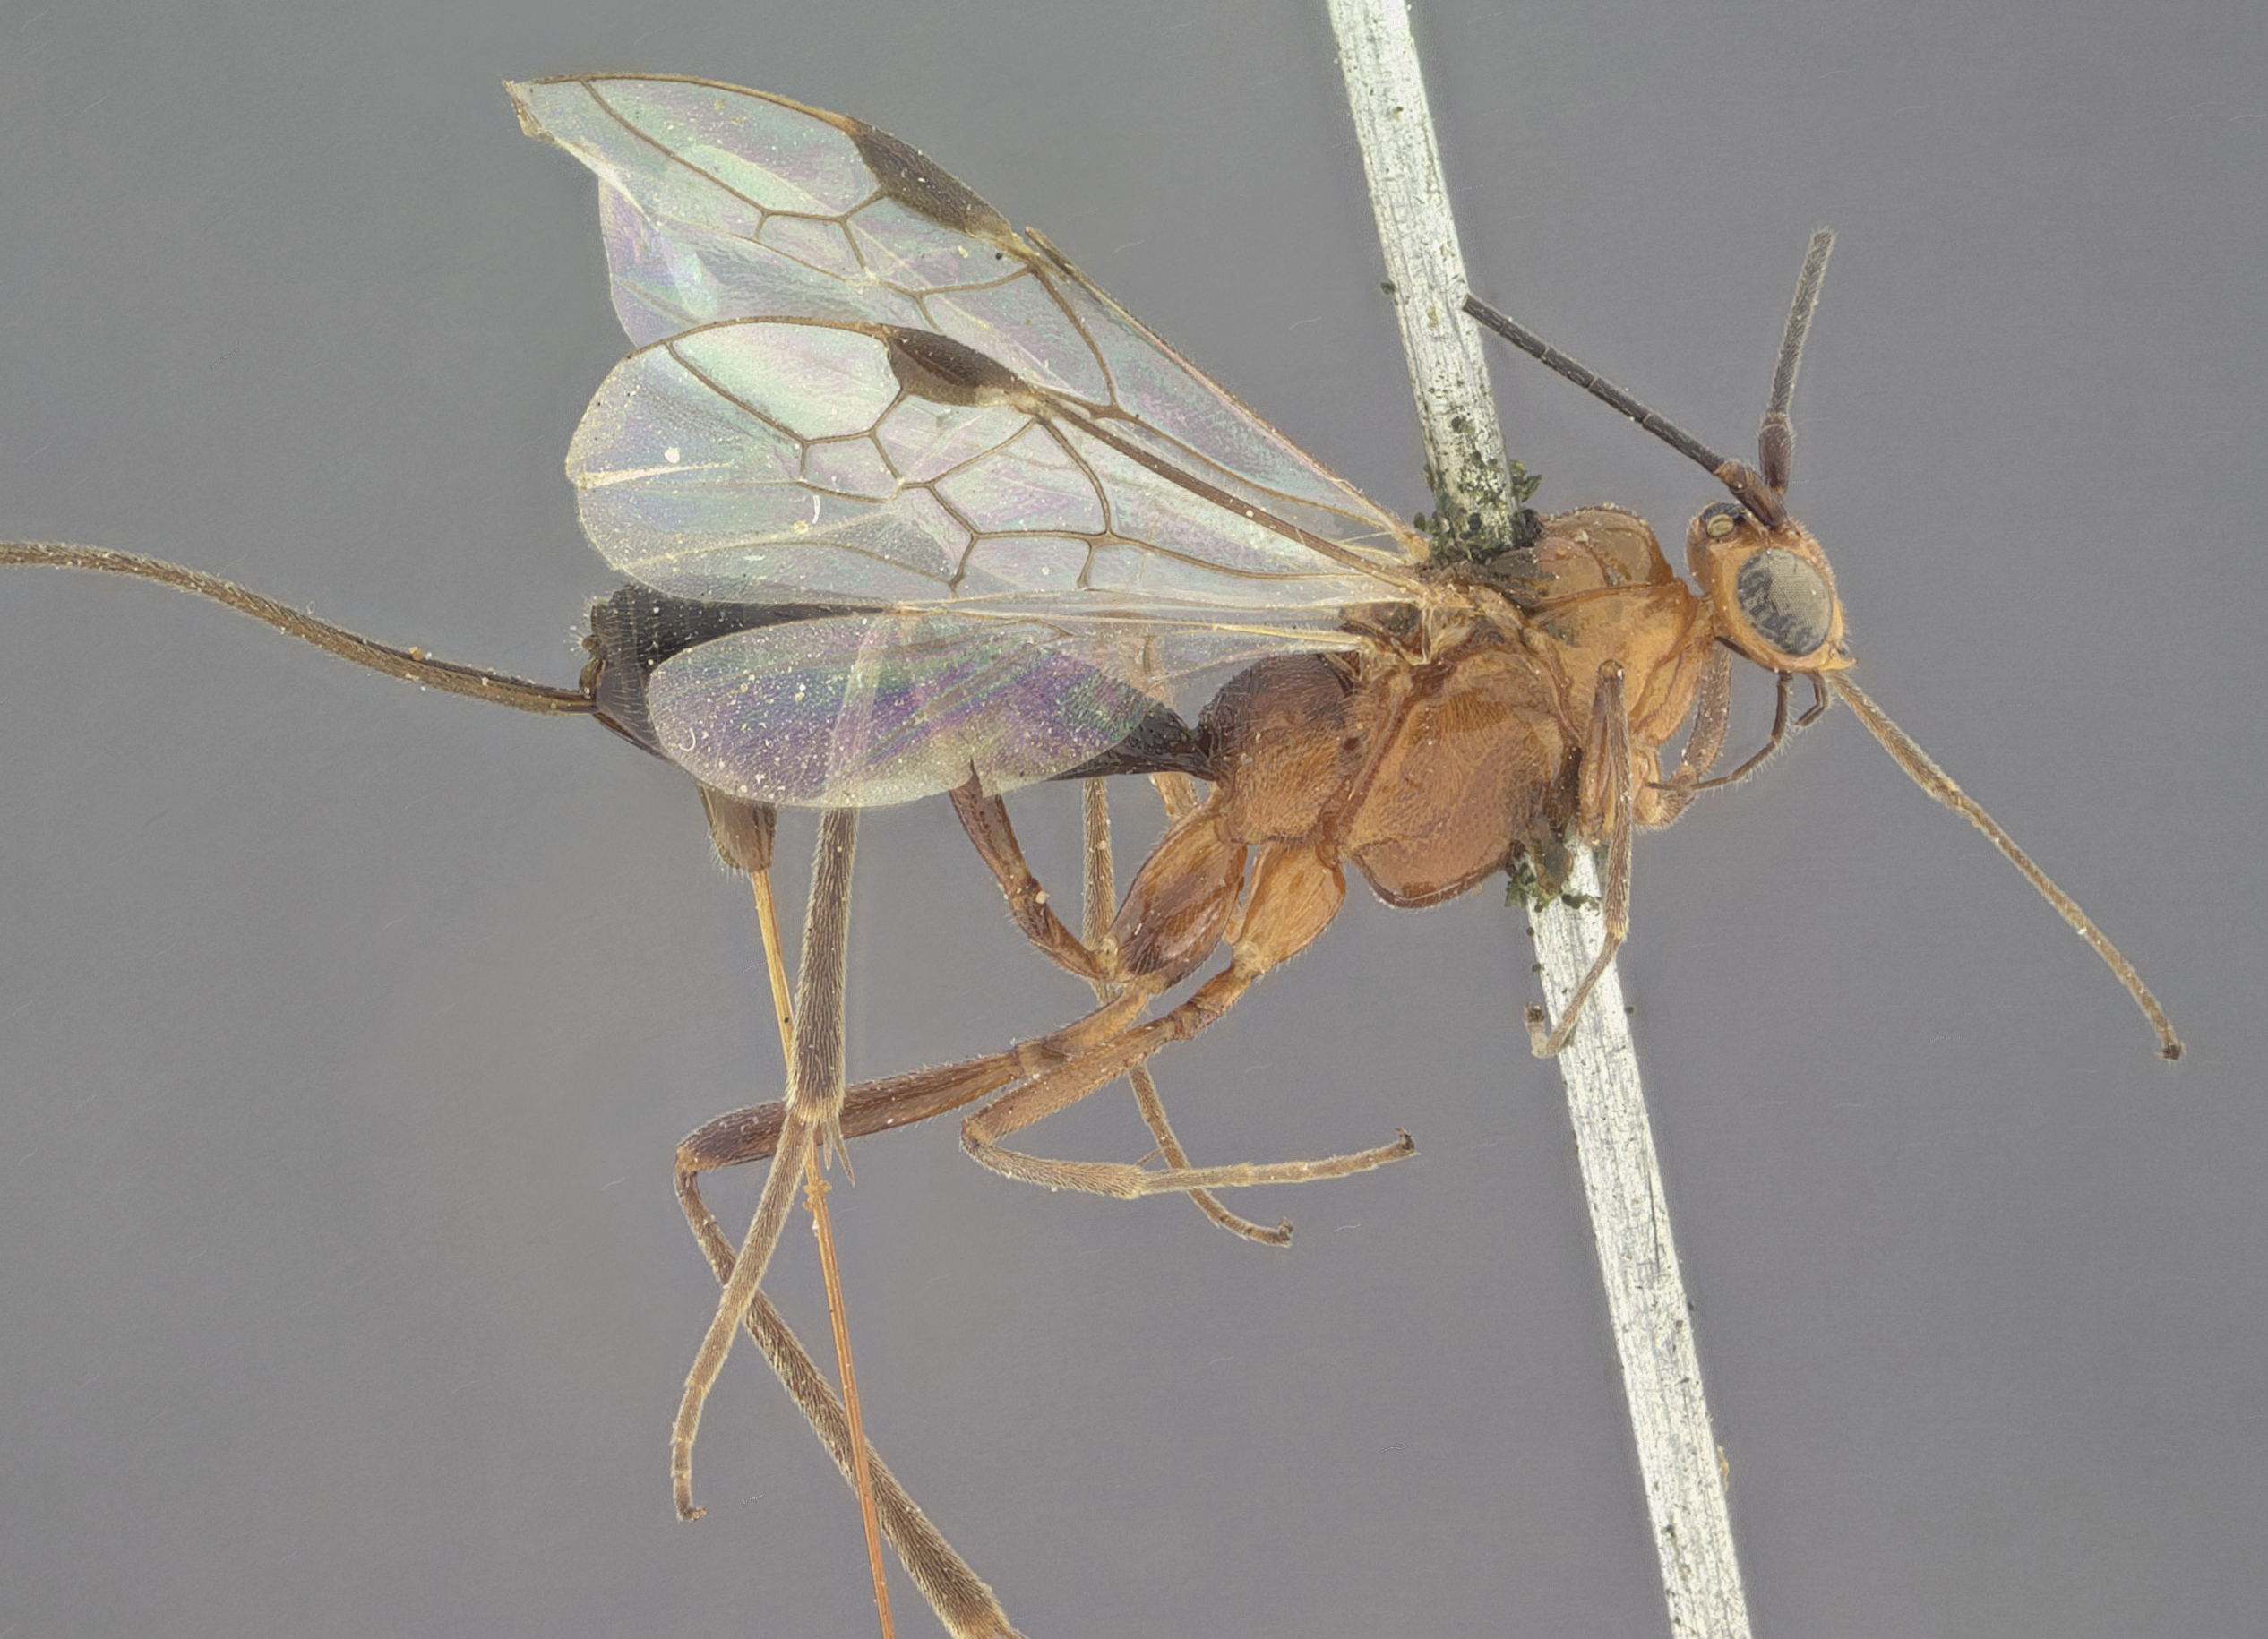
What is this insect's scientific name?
Macrocentrus seminiger
